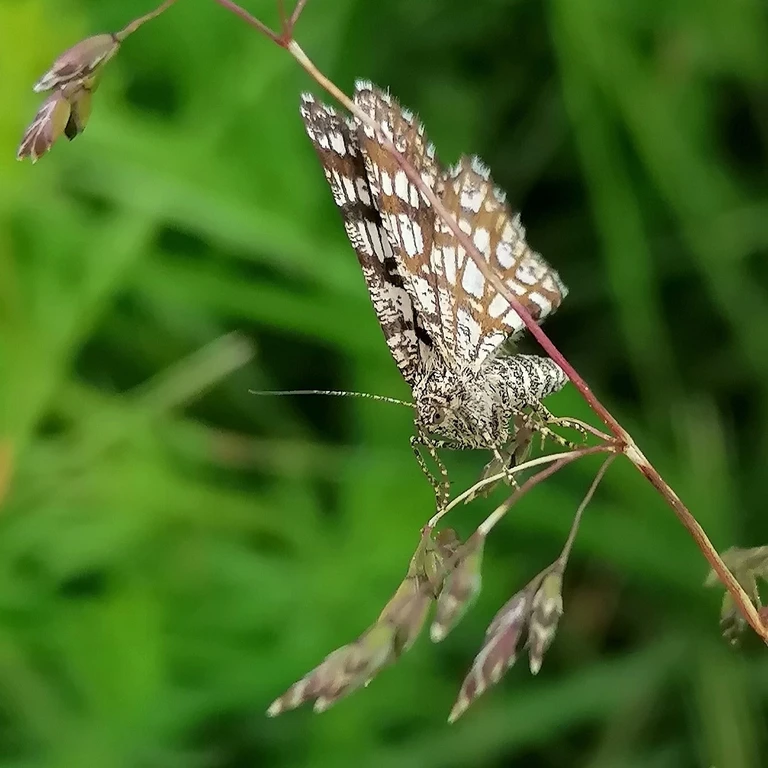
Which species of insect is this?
Chiasmia clathrata
